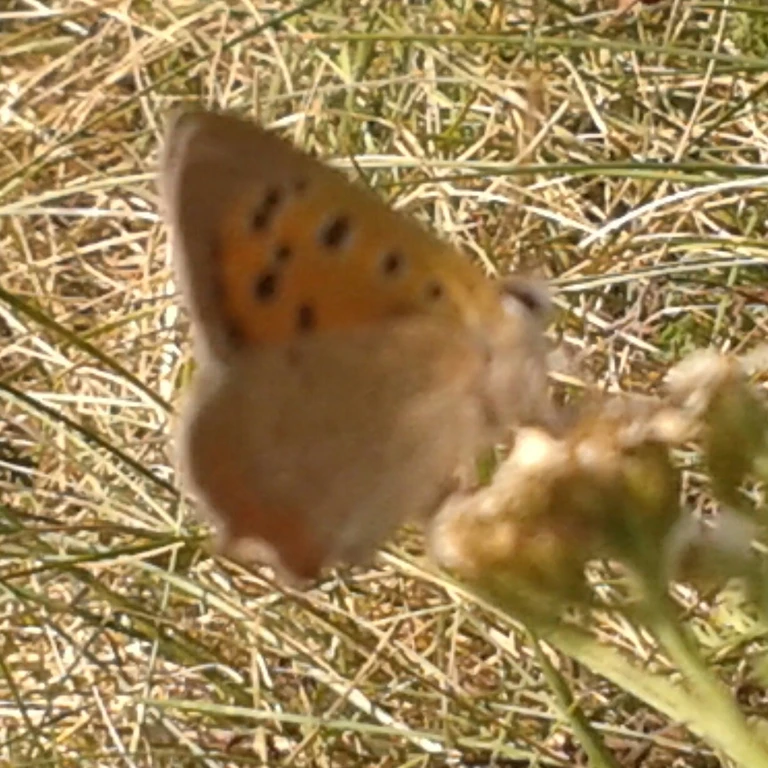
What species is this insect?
Lycaena phlaeas
